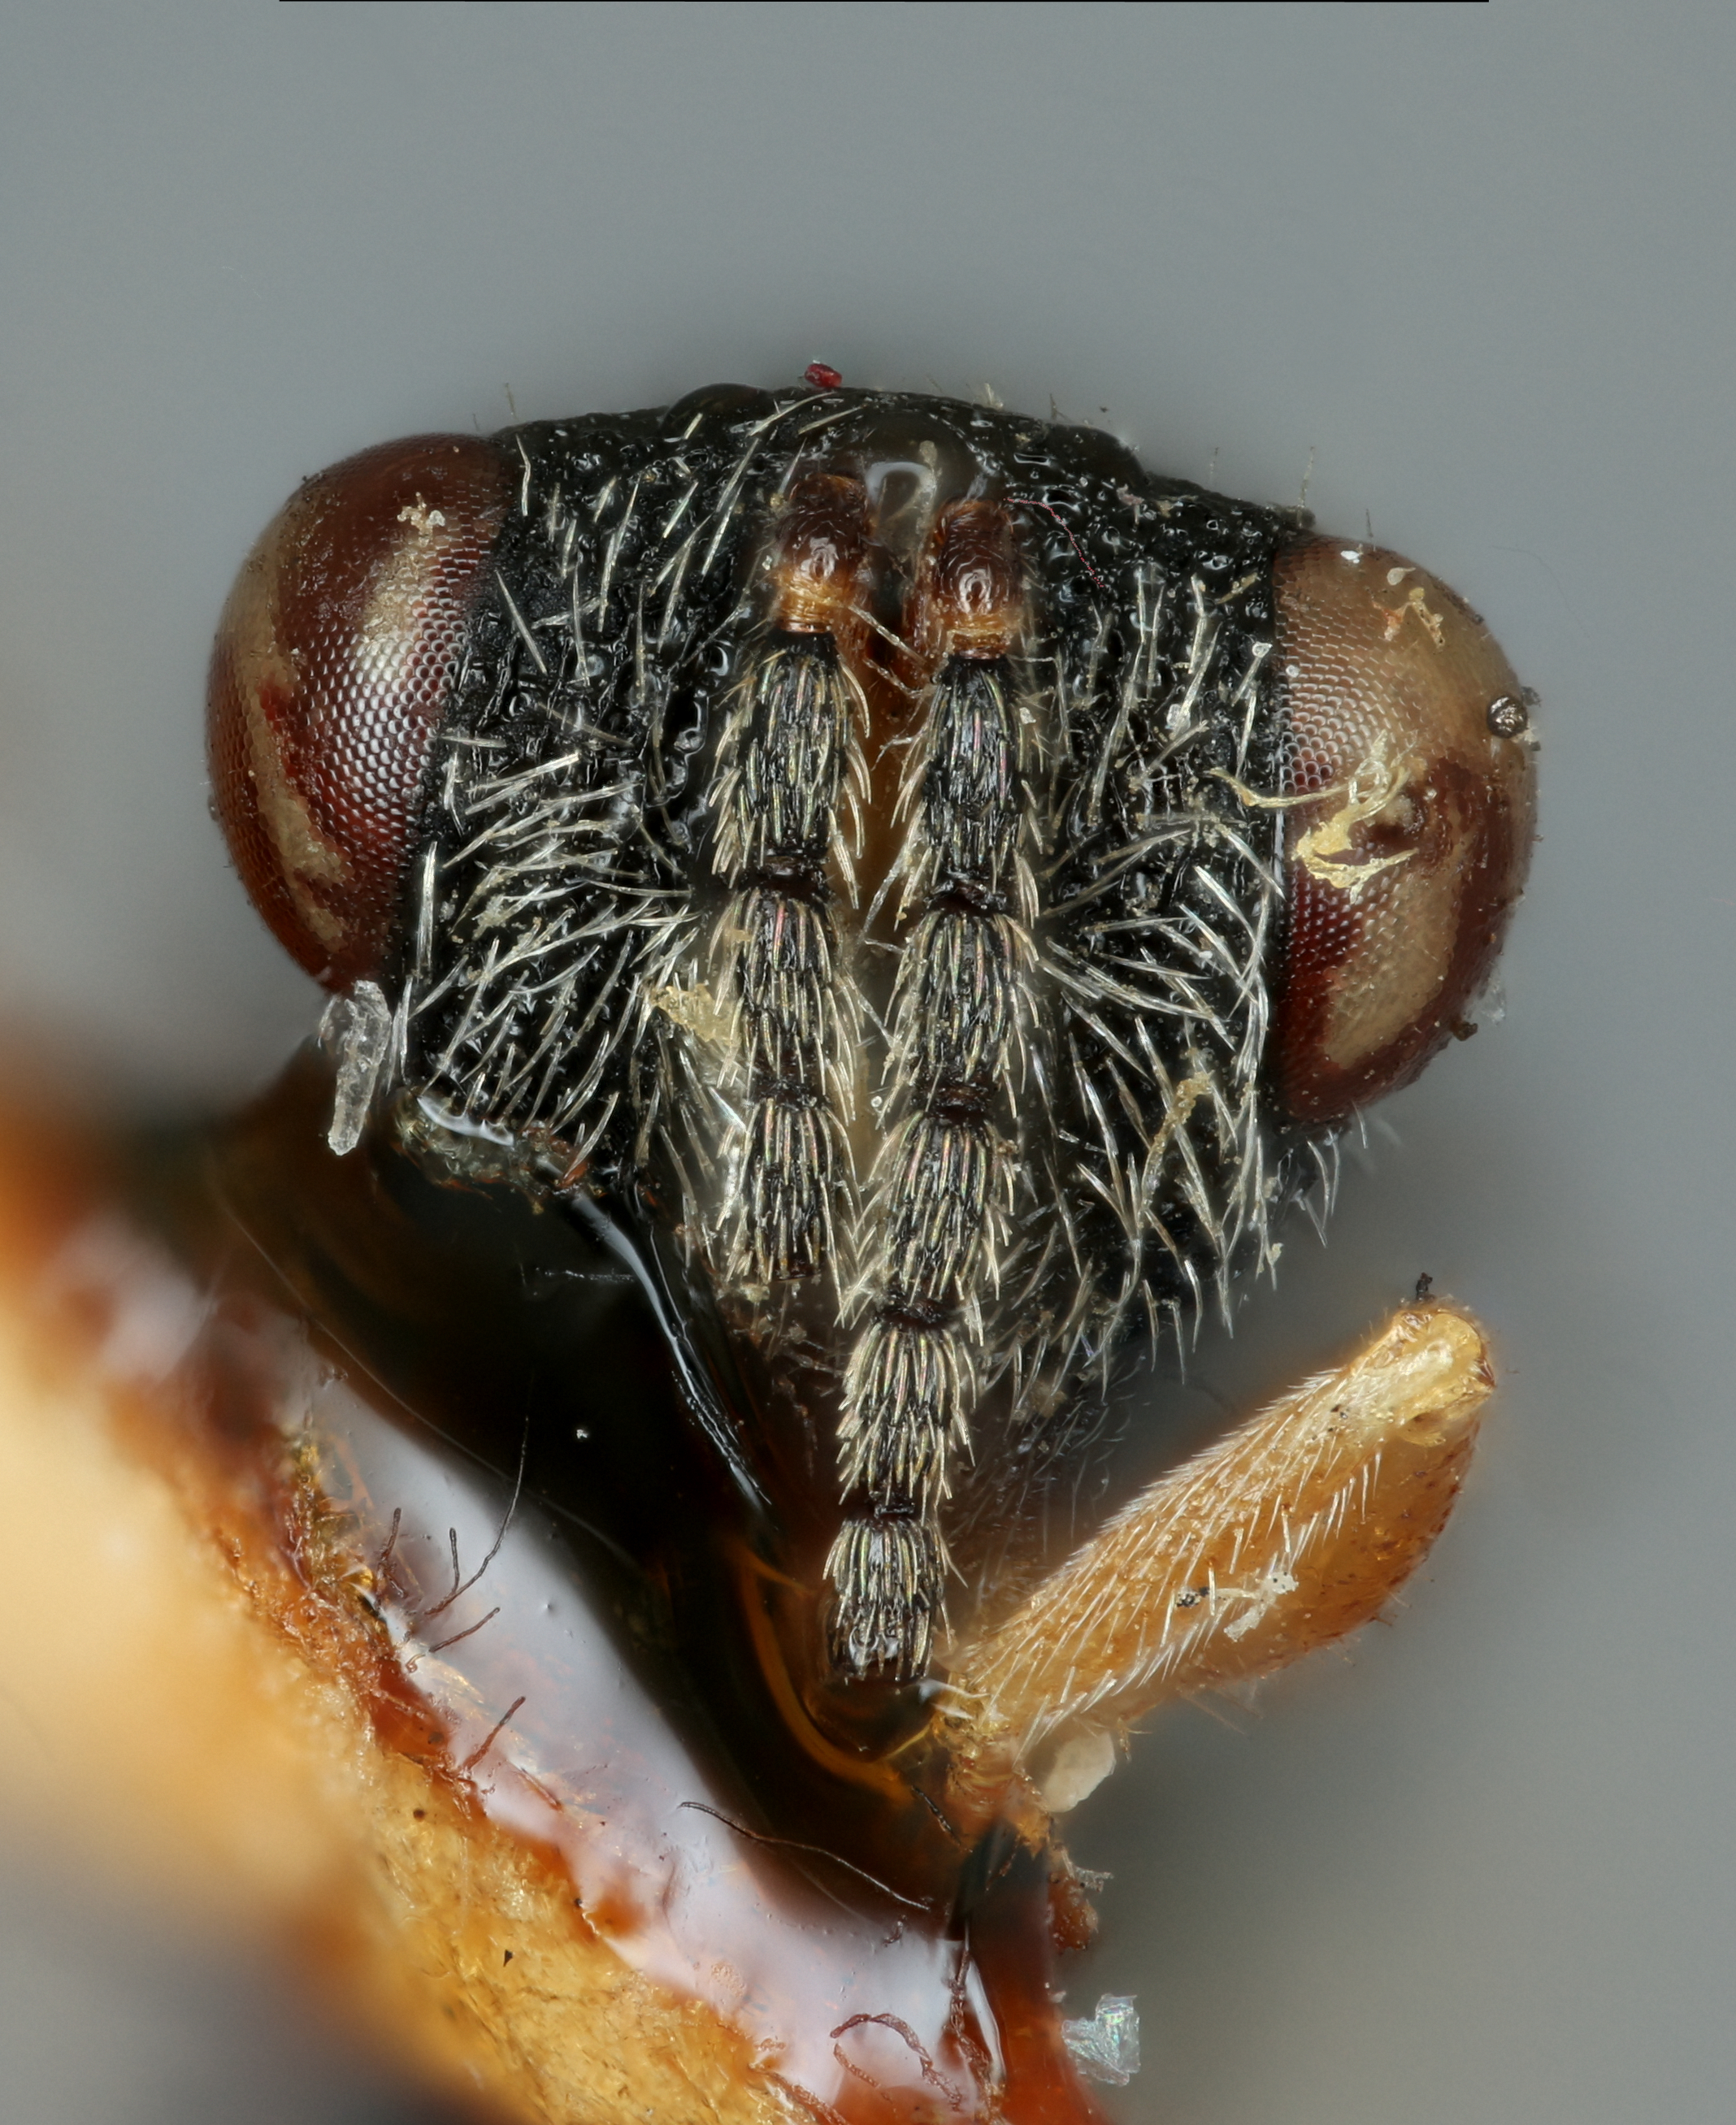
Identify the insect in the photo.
Eurytoma vagabunda
